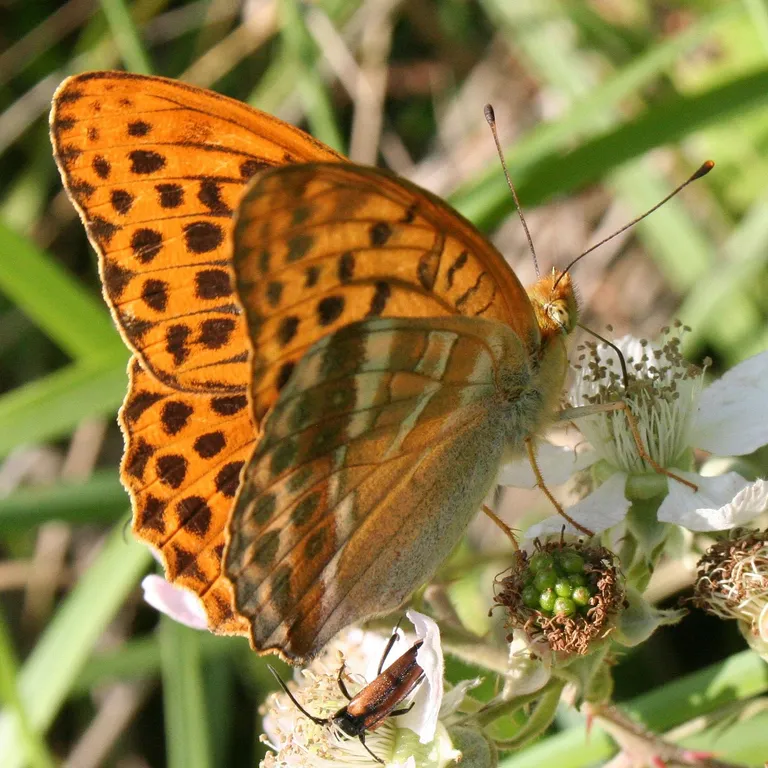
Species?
Argynnis paphia
